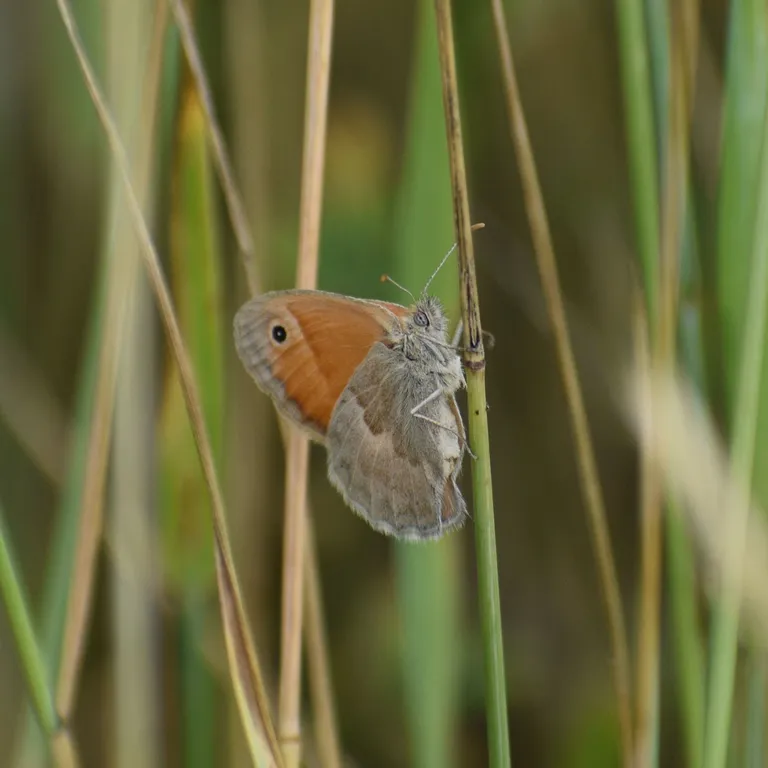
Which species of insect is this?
Coenonympha pamphilus
